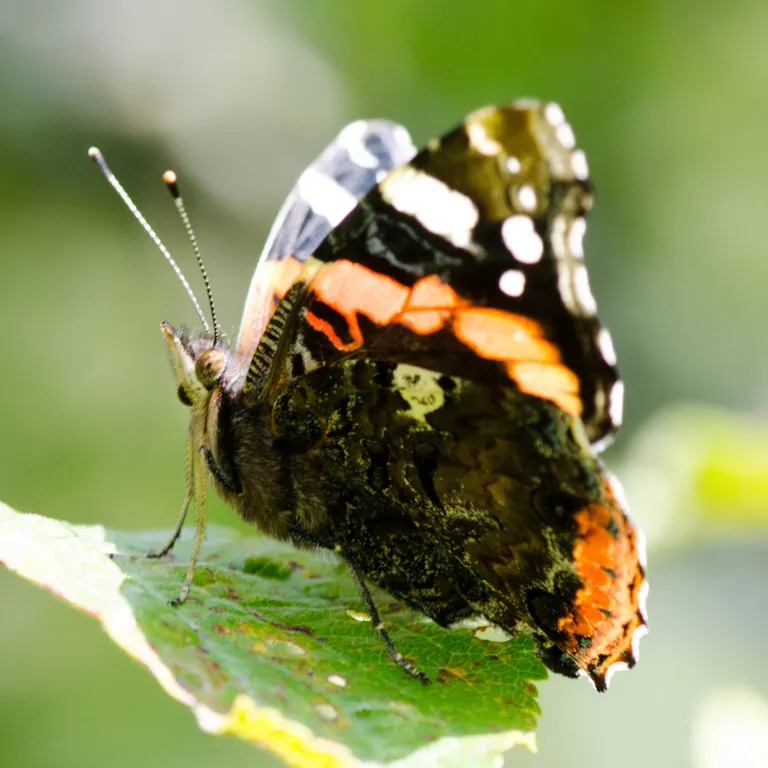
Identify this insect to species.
Vanessa atalanta
